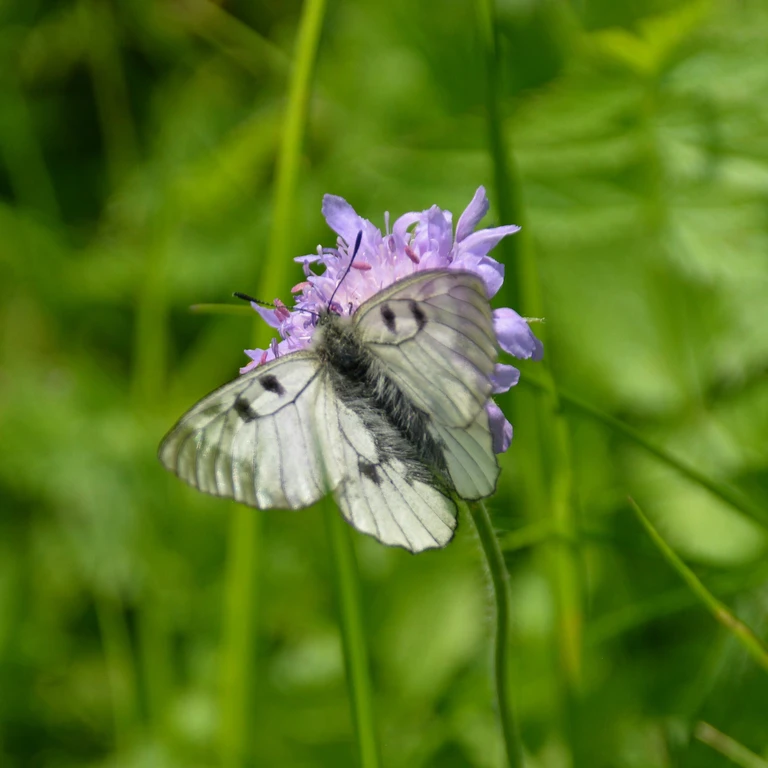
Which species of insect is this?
Parnassius mnemosyne
